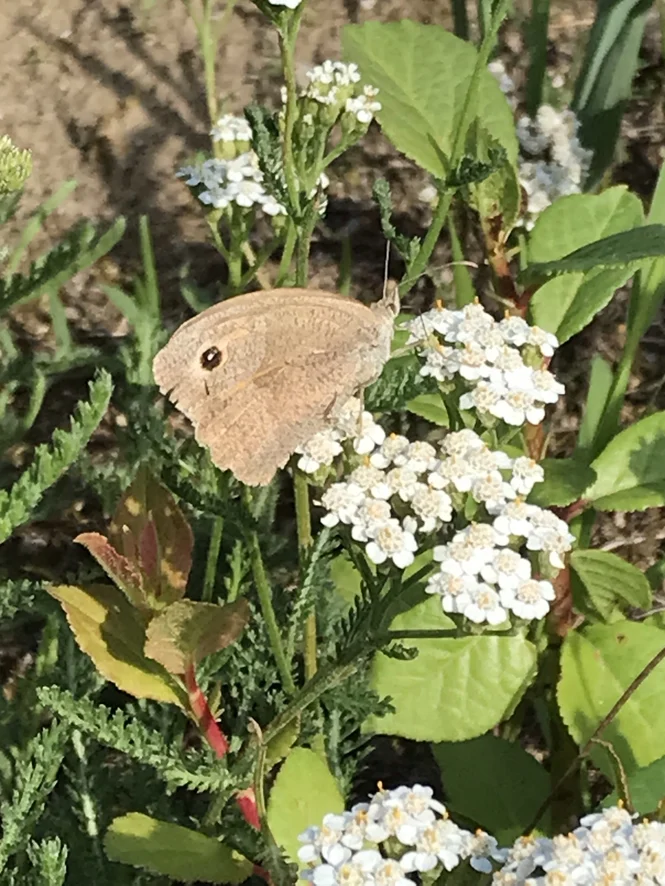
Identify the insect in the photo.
Maniola jurtina
